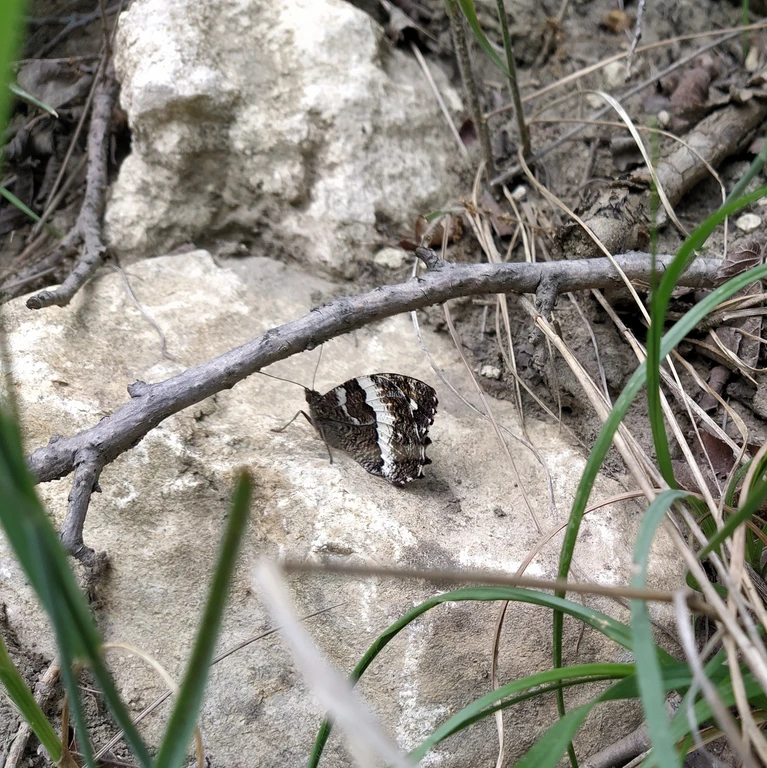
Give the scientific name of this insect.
Brintesia circe
